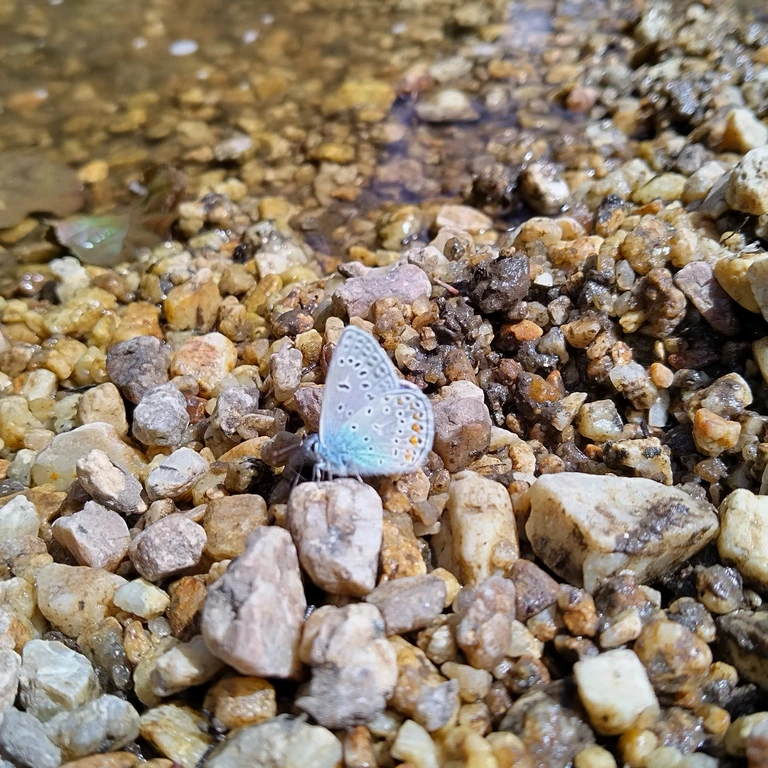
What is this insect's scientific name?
Polyommatus icarus
